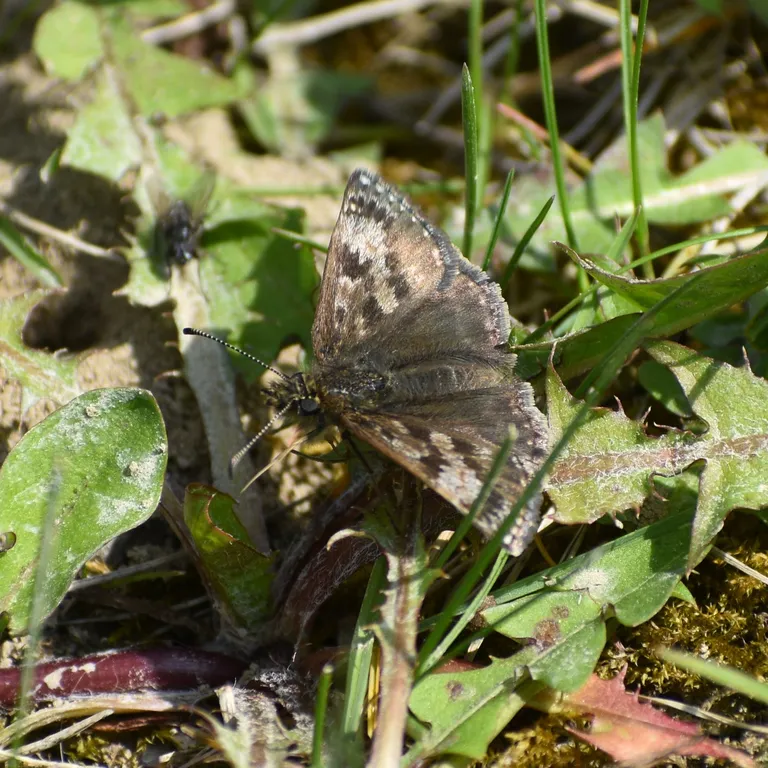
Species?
Erynnis tages
